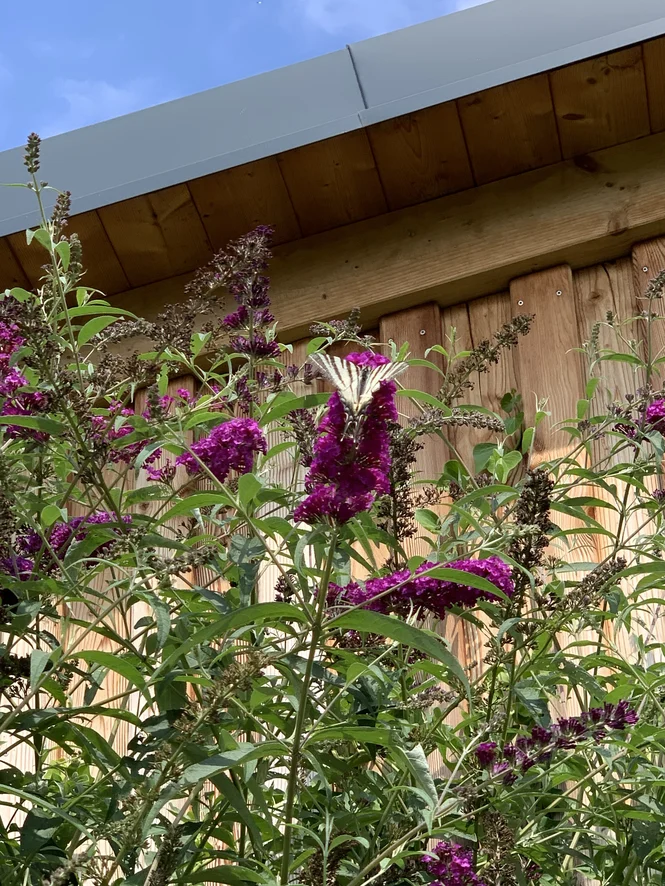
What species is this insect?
Iphiclides podalirius
